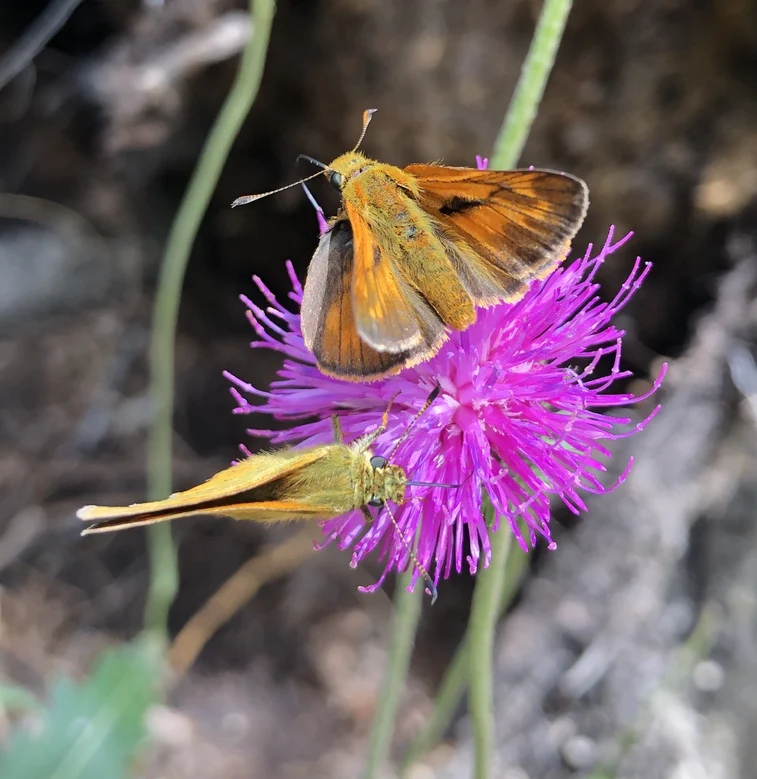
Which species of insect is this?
Ochlodes sylvanus (also Ochlodes venata)
